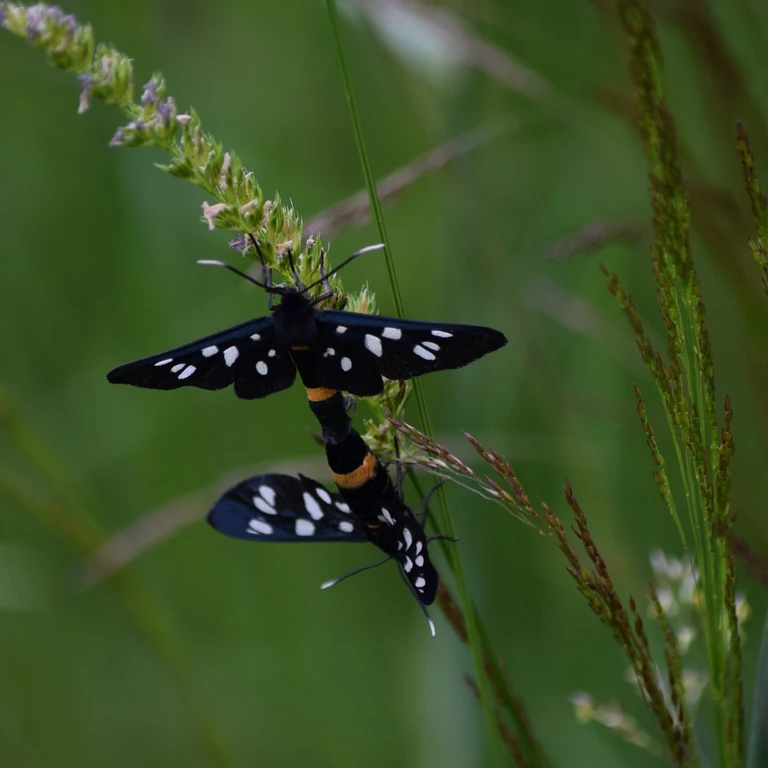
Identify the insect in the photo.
Amata phegea
